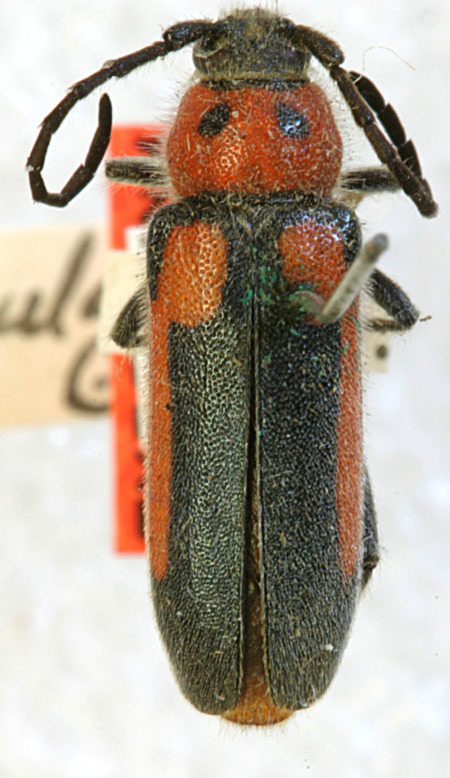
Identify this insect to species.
Crossidius sayi
